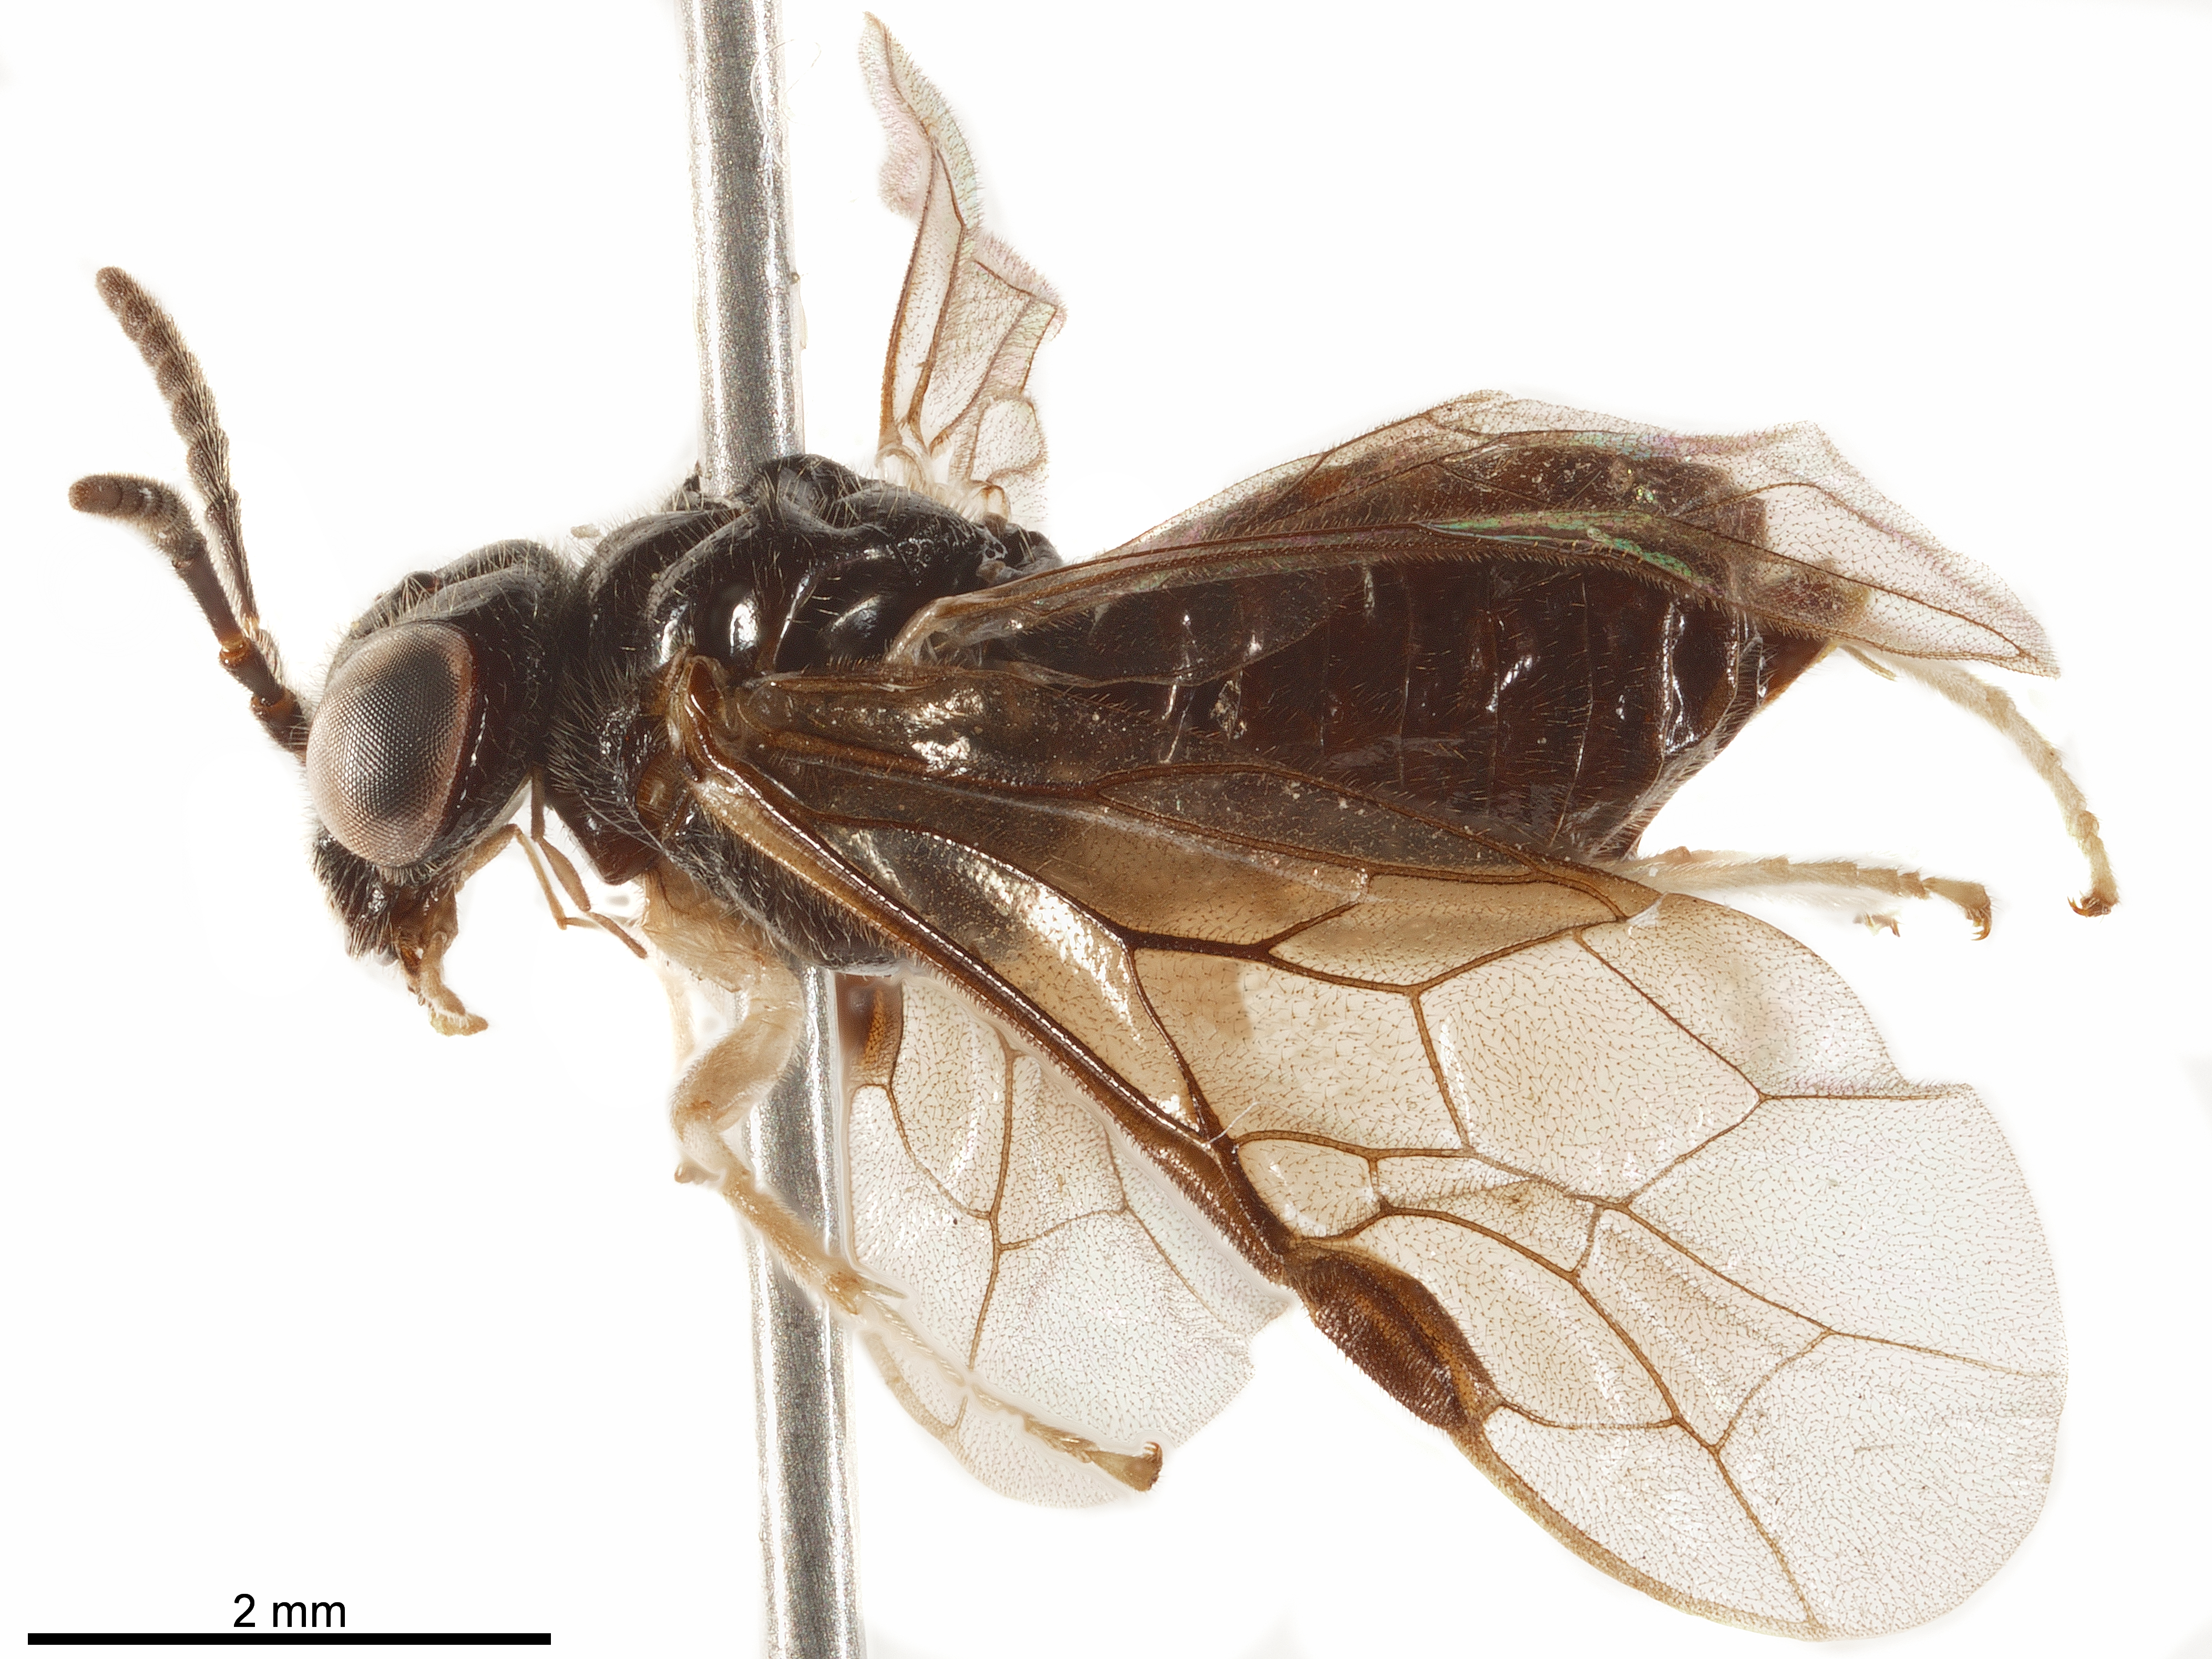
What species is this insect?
Onychostethomostus gilvipes
